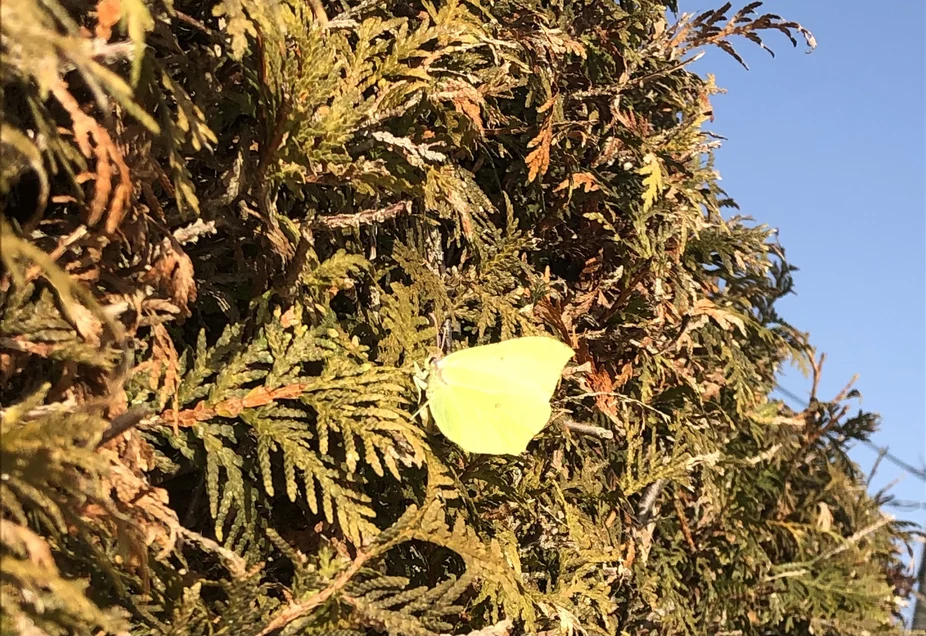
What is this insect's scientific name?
Gonepteryx rhamni
